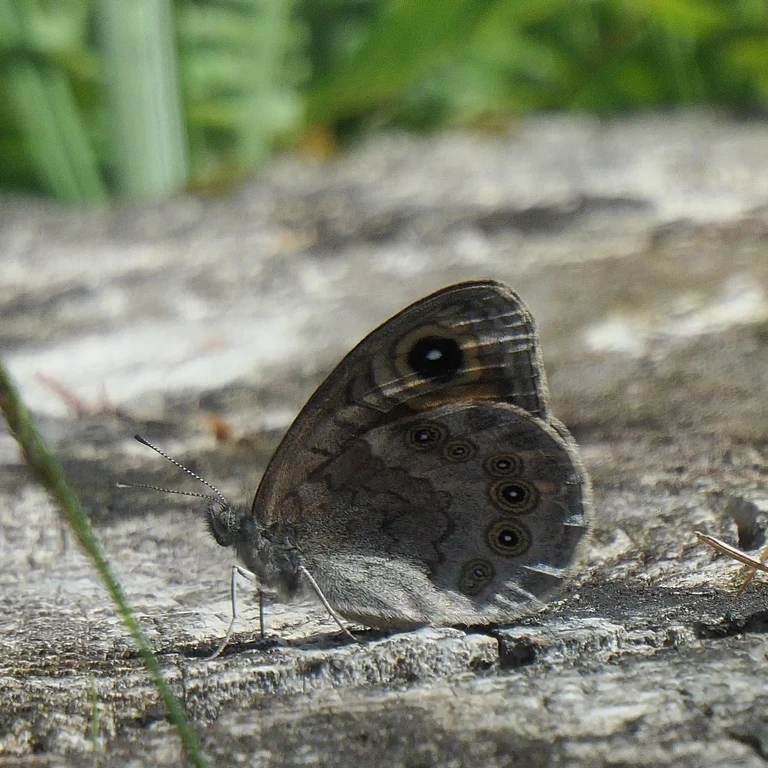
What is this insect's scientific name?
Lasiommata petropolitana (also Pararge petropolitana)
